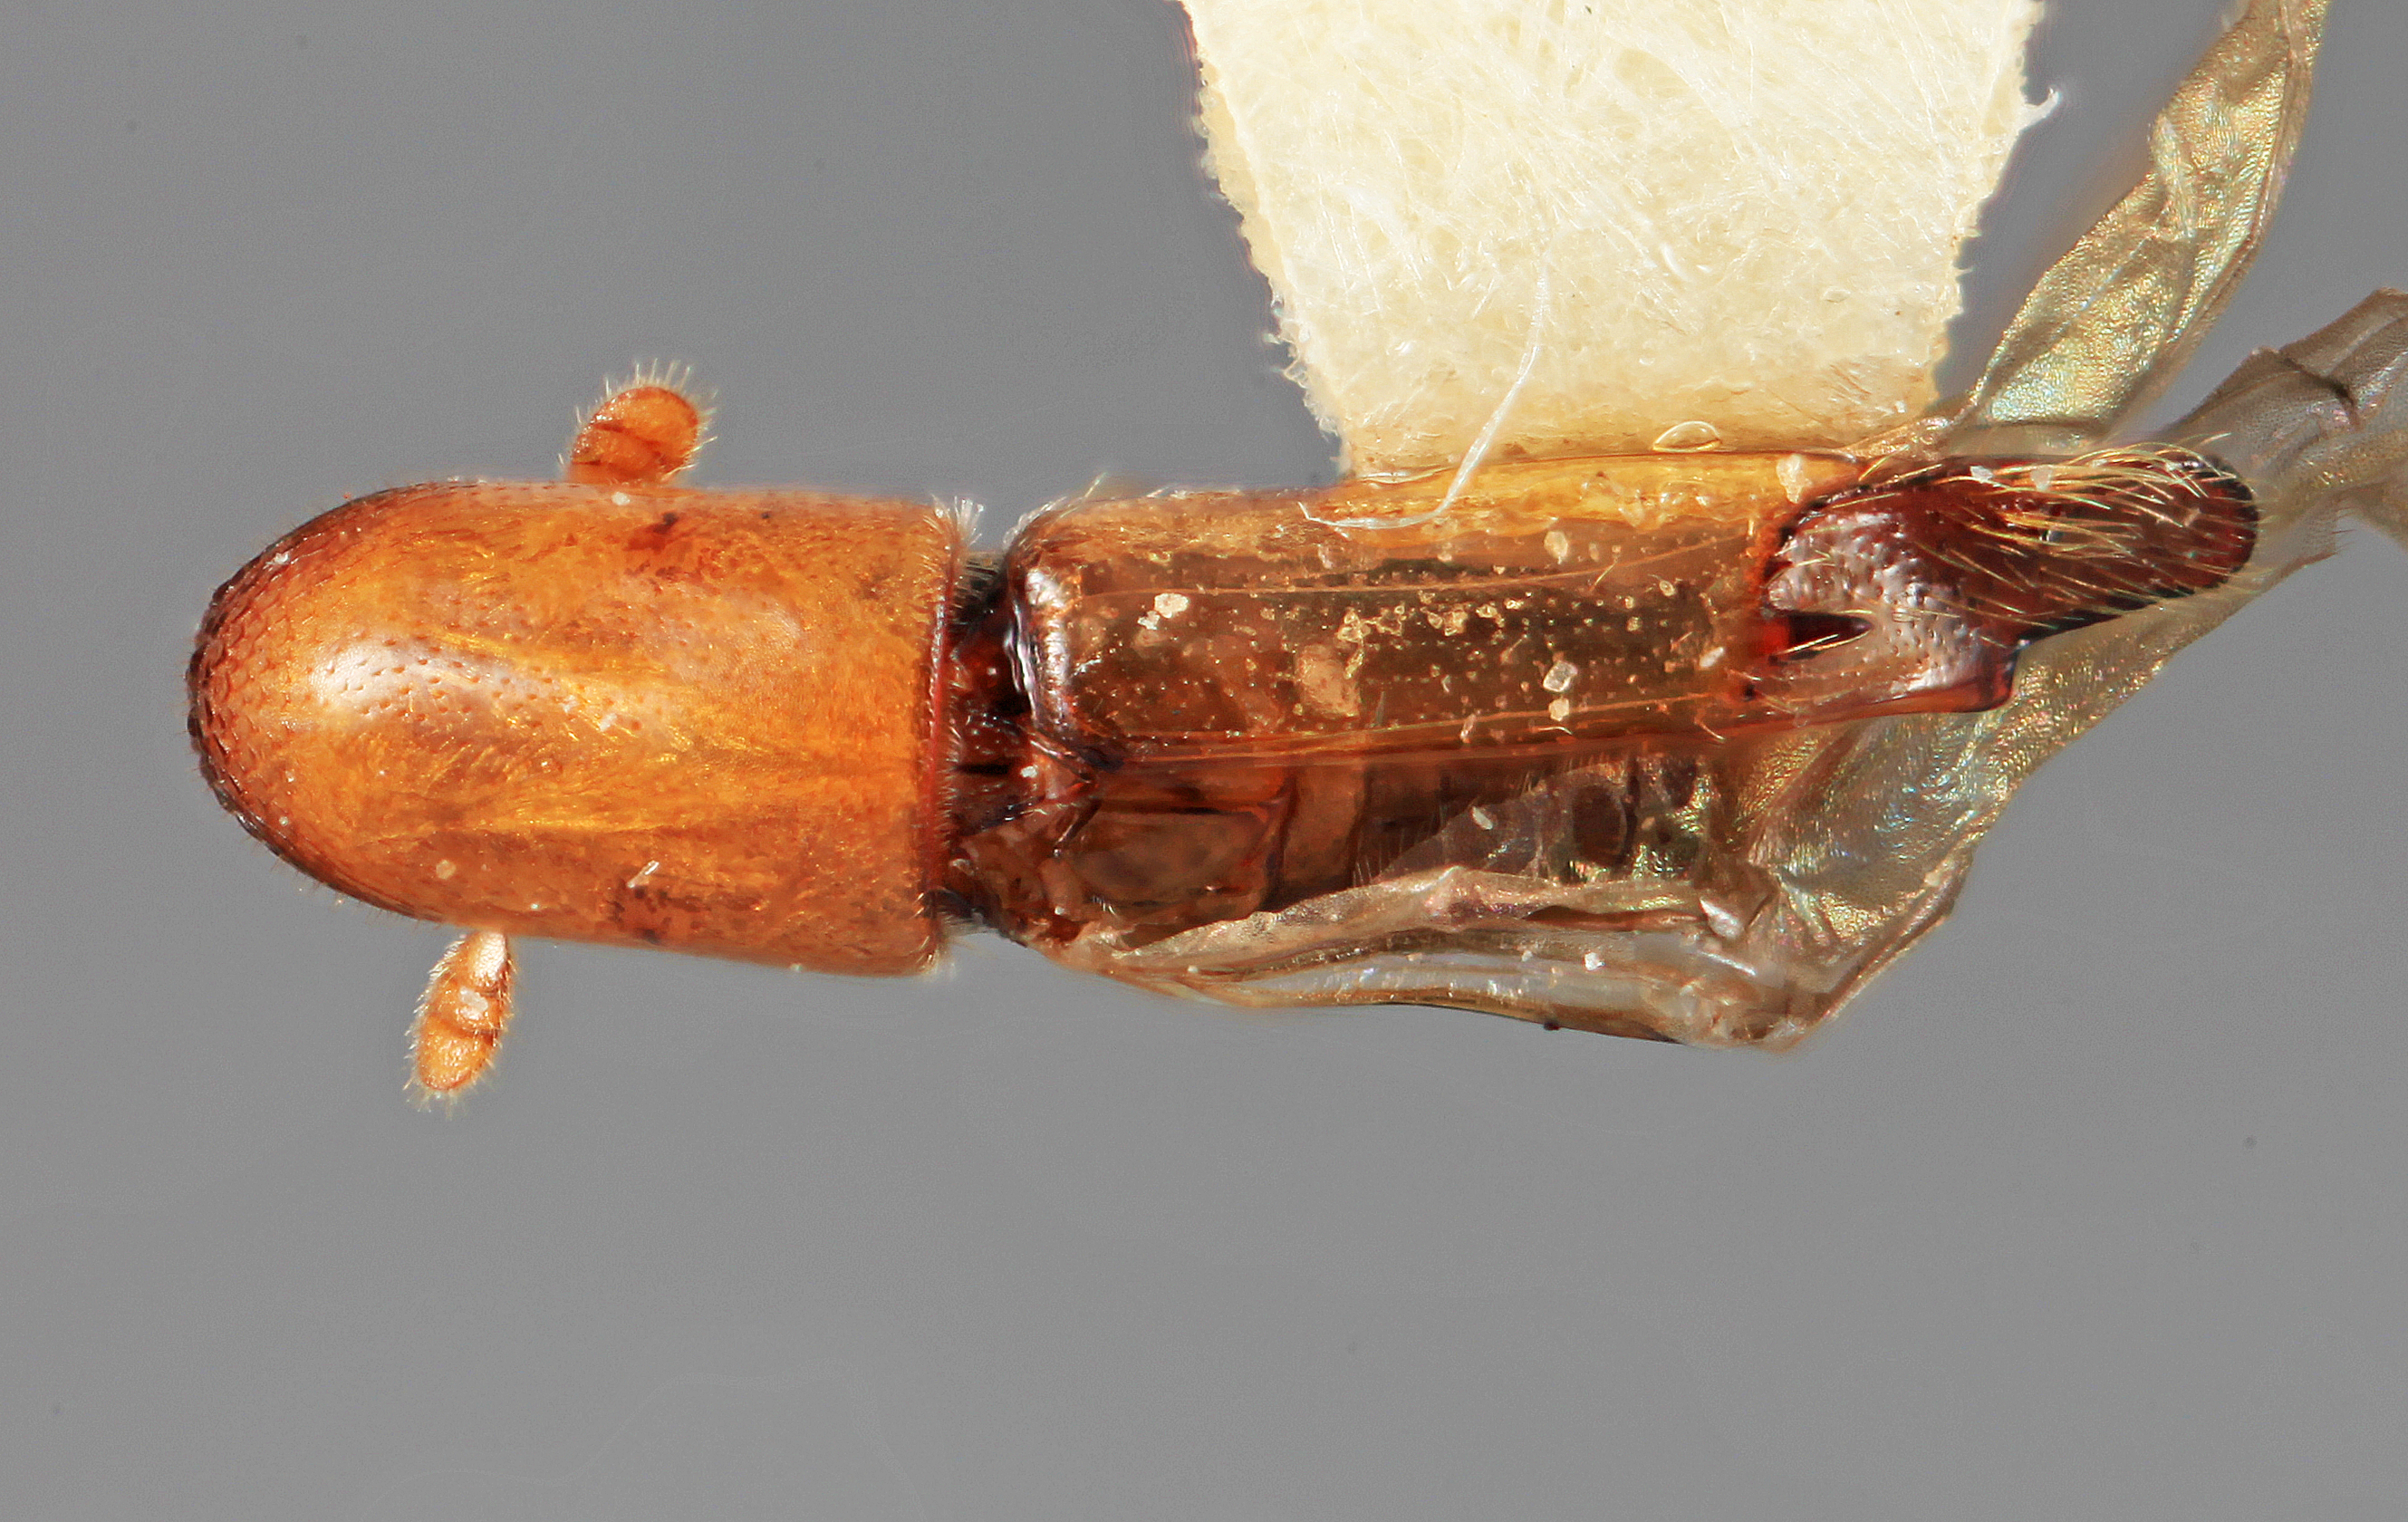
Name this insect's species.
Amphicranus micidus
